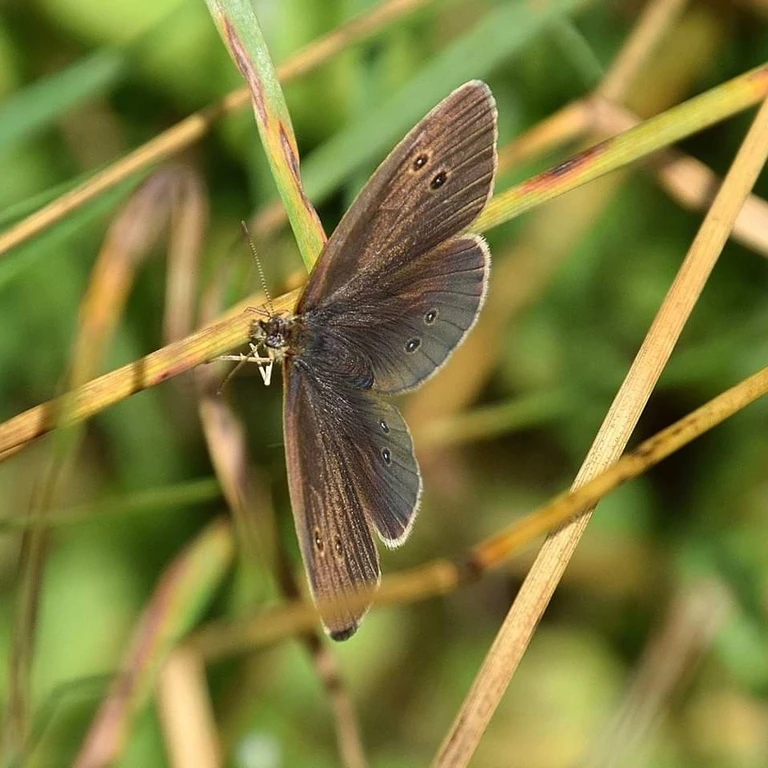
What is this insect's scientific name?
Aphantopus hyperantus
